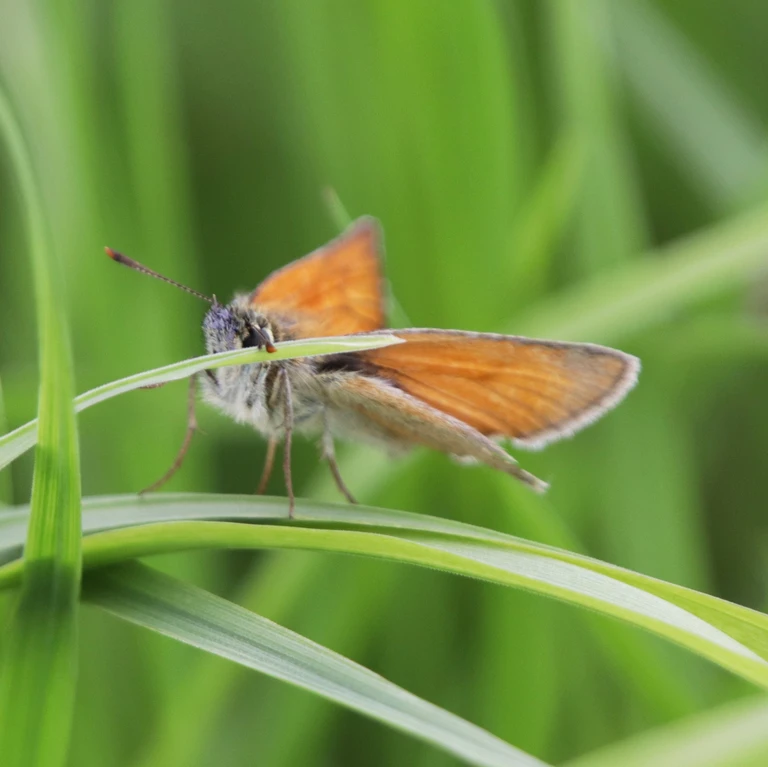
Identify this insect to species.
Thymelicus sylvestris
